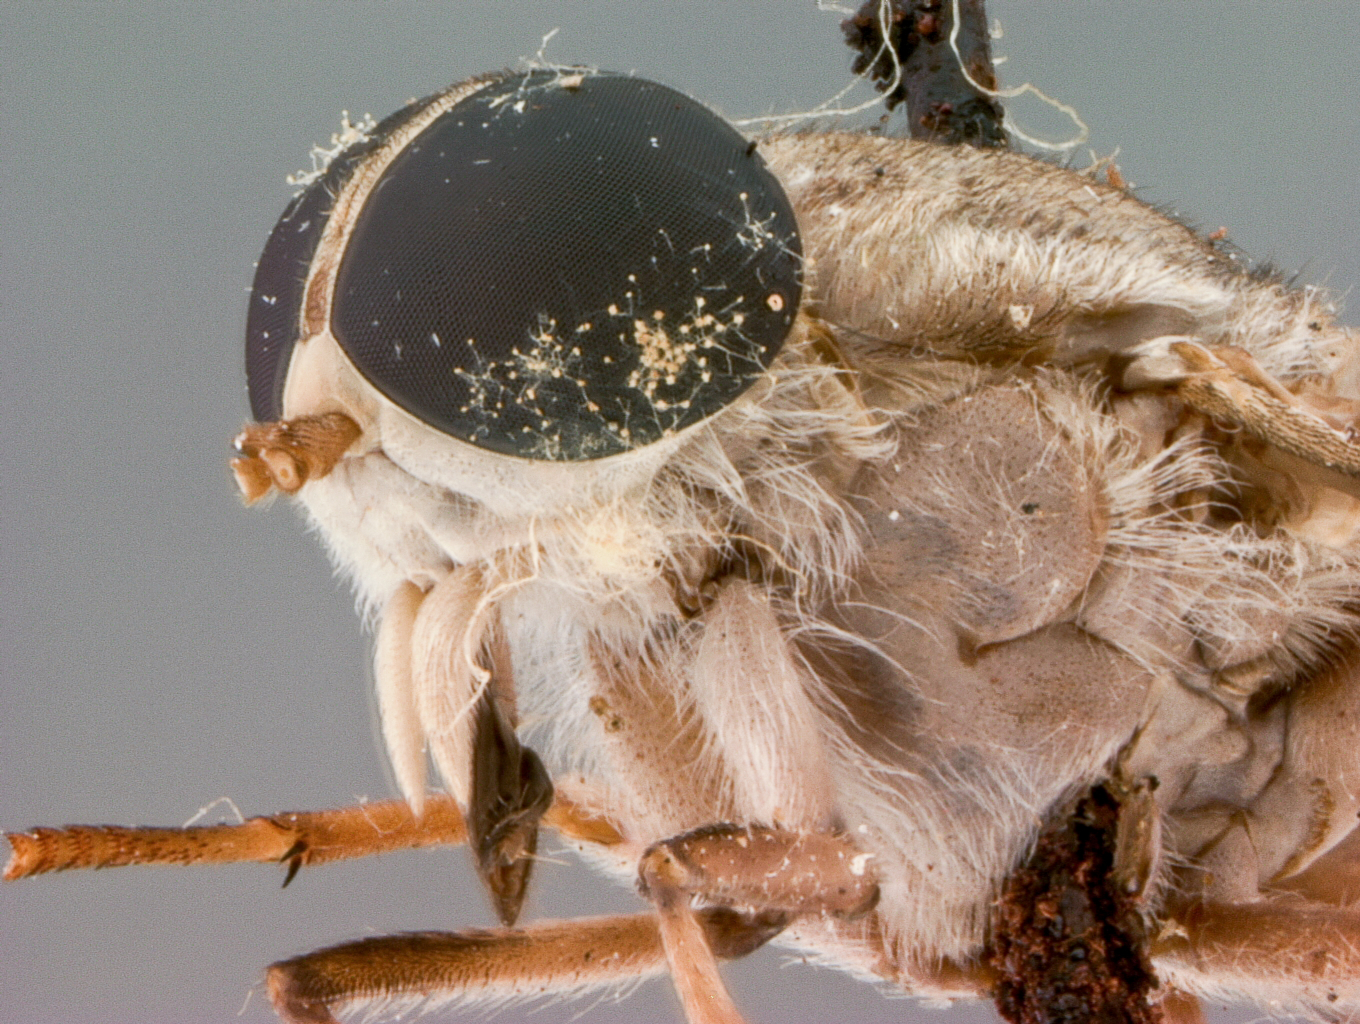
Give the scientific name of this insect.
Tabanus gracilicornis
